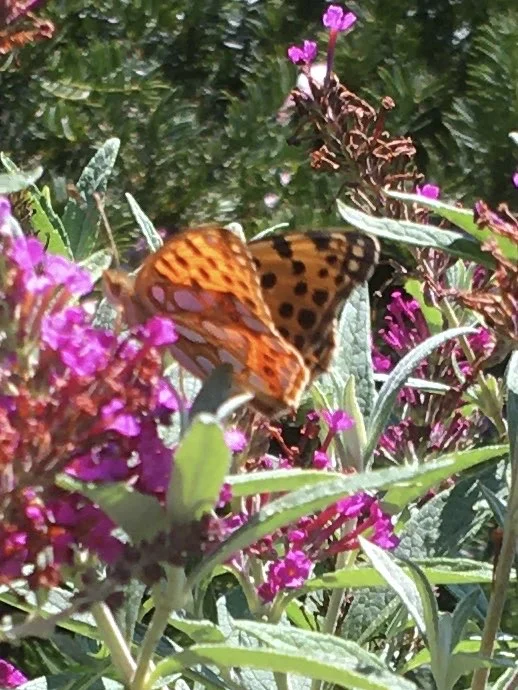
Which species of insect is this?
Issoria lathonia
